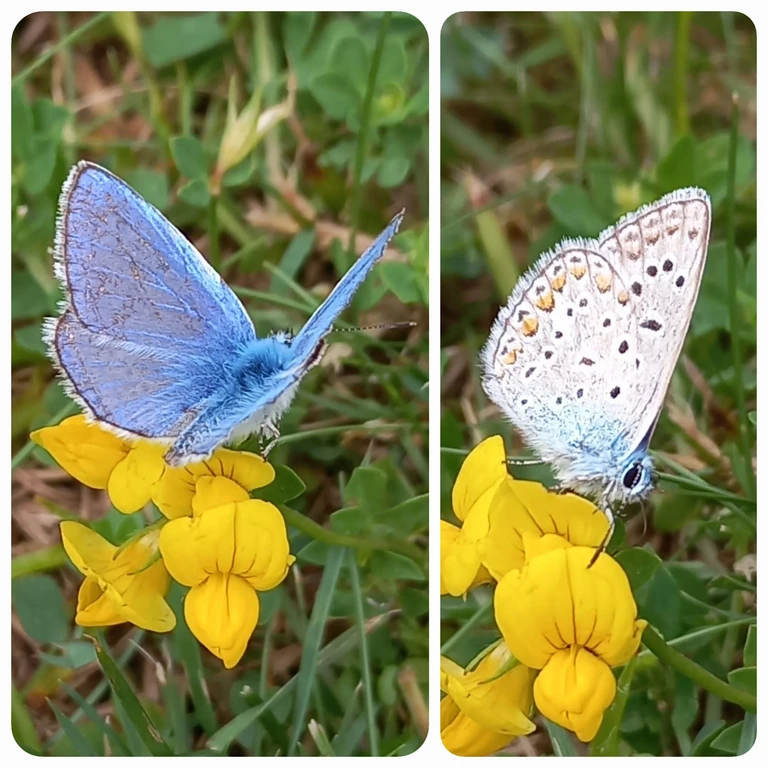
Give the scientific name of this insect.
Polyommatus icarus
